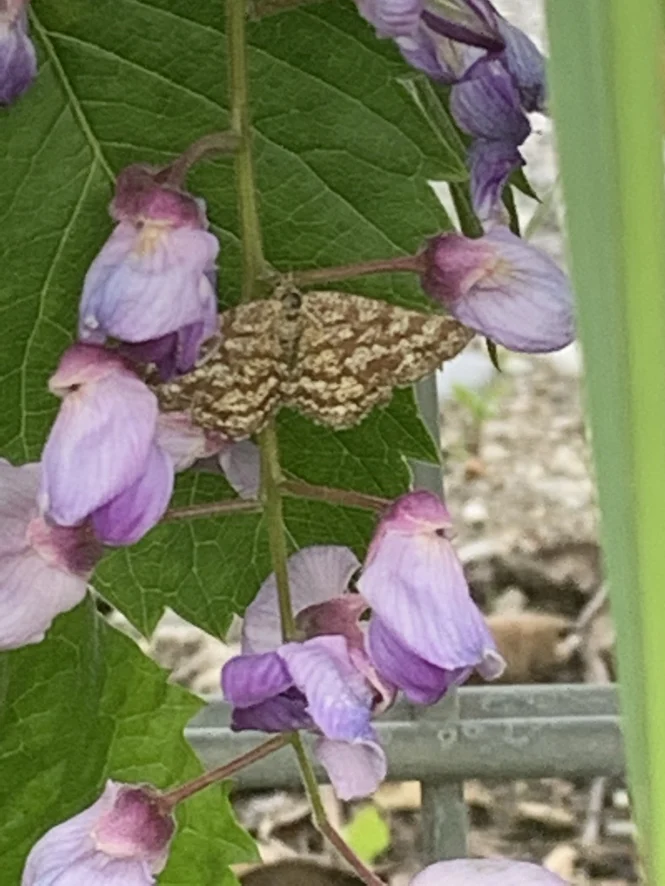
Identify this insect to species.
Ematurga atomaria
